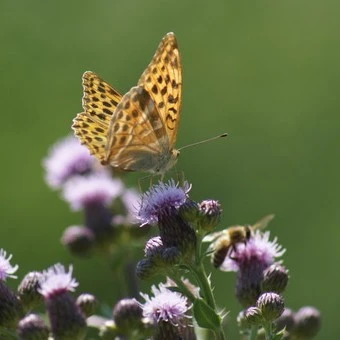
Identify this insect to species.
Argynnis paphia
